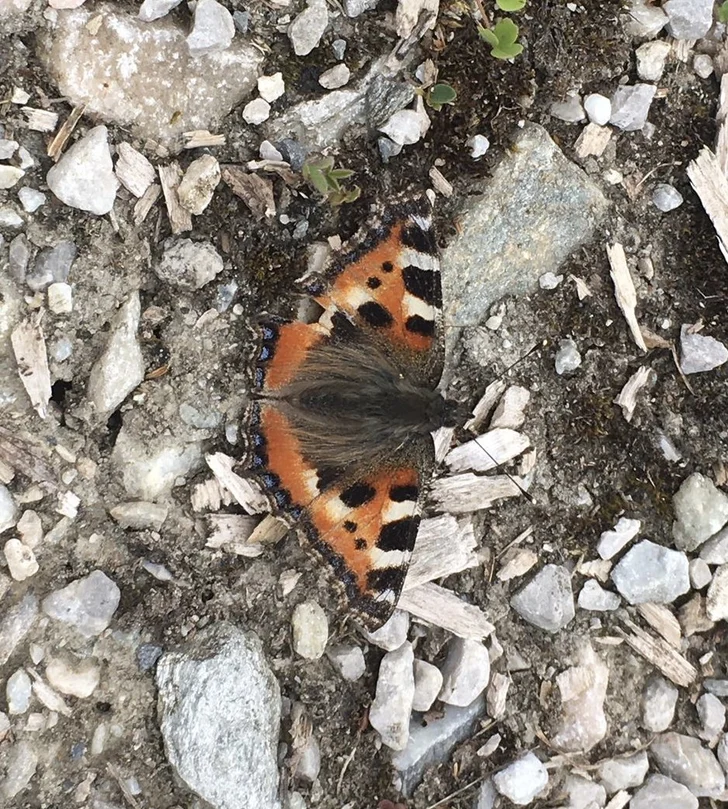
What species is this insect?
Aglais urticae
